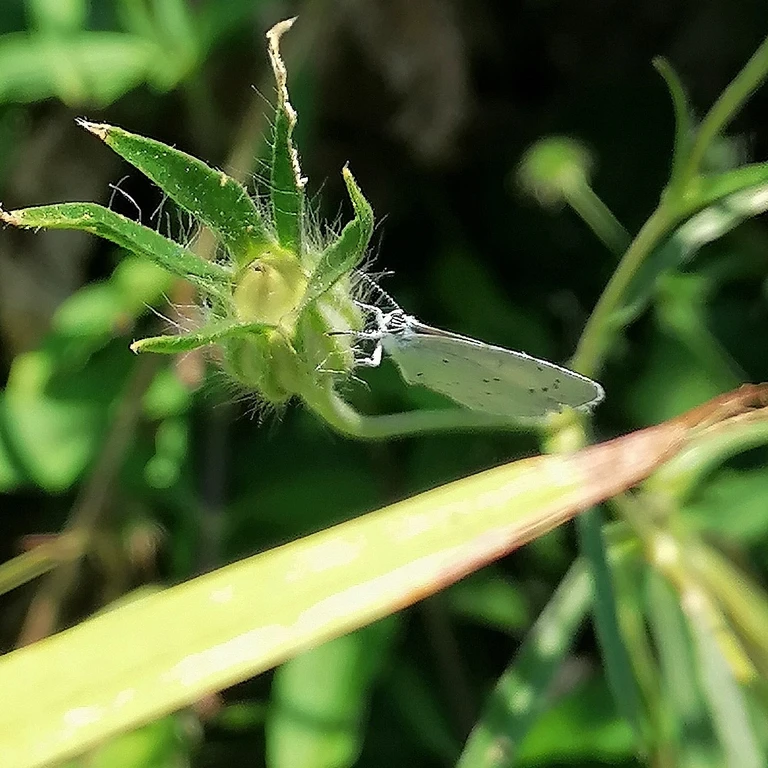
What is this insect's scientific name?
Celastrina argiolus
